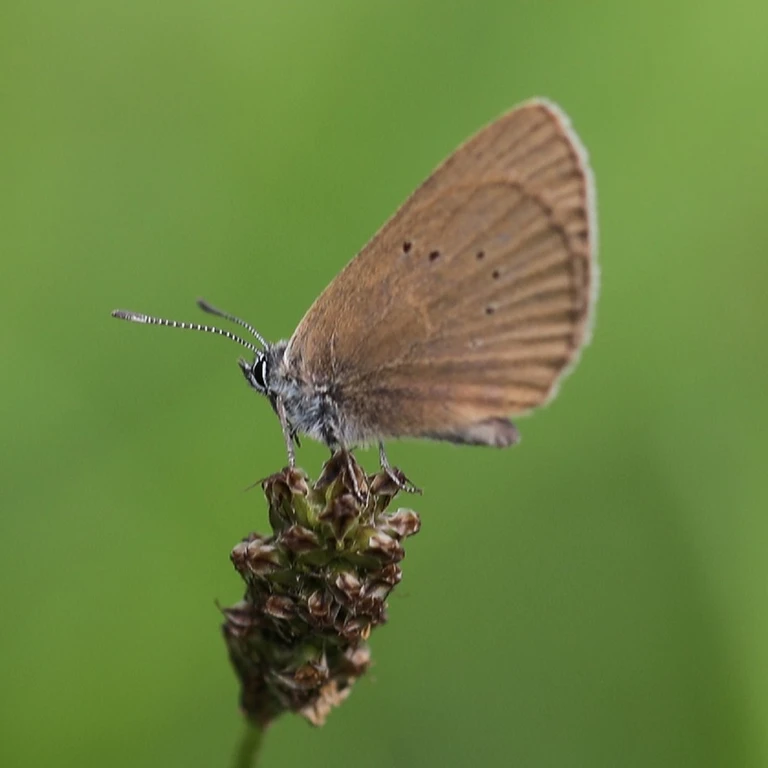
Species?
Phengaris nausithous (also Maculinea nausithous)
